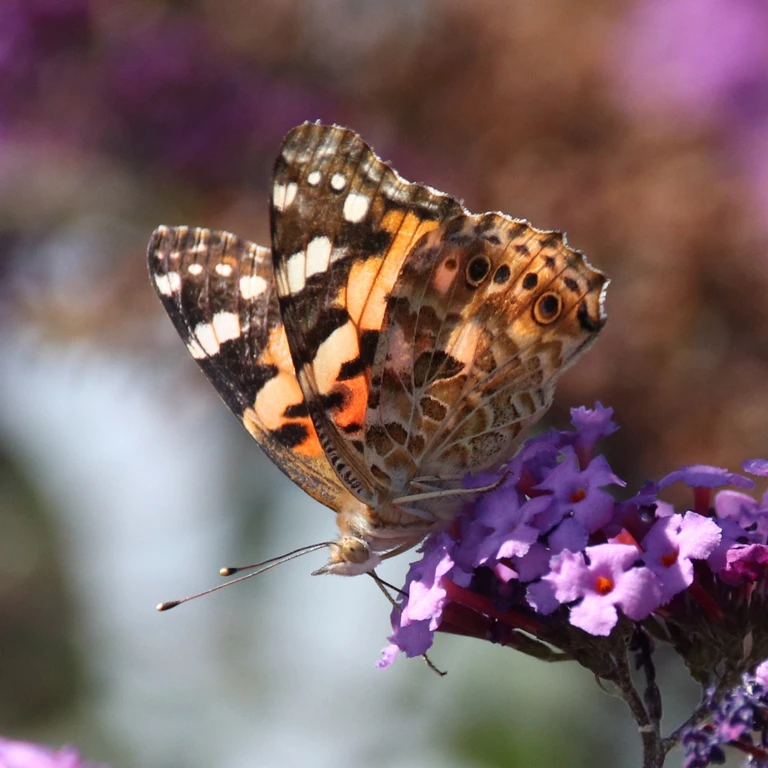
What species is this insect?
Vanessa cardui
